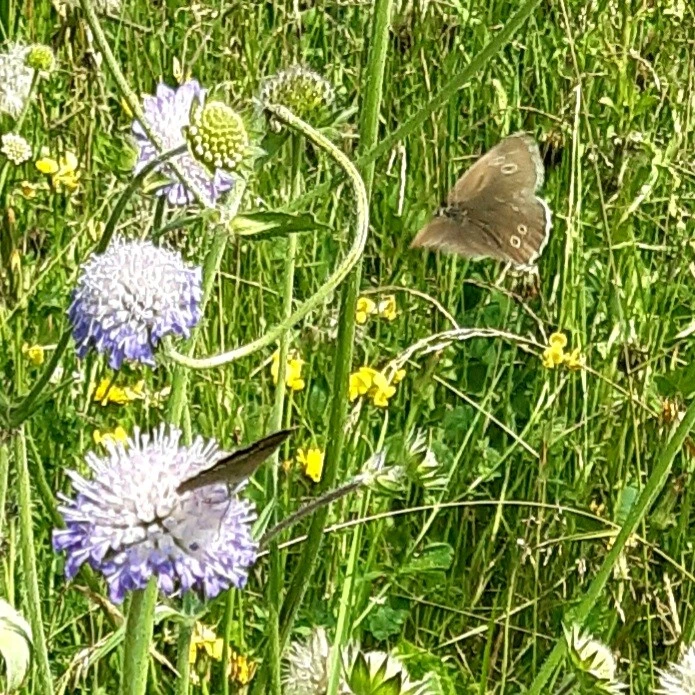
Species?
Aphantopus hyperantus
